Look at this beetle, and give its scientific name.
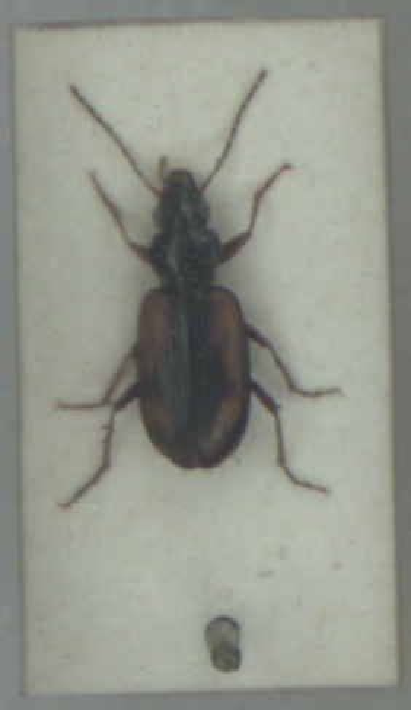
Bembidion maritimum
